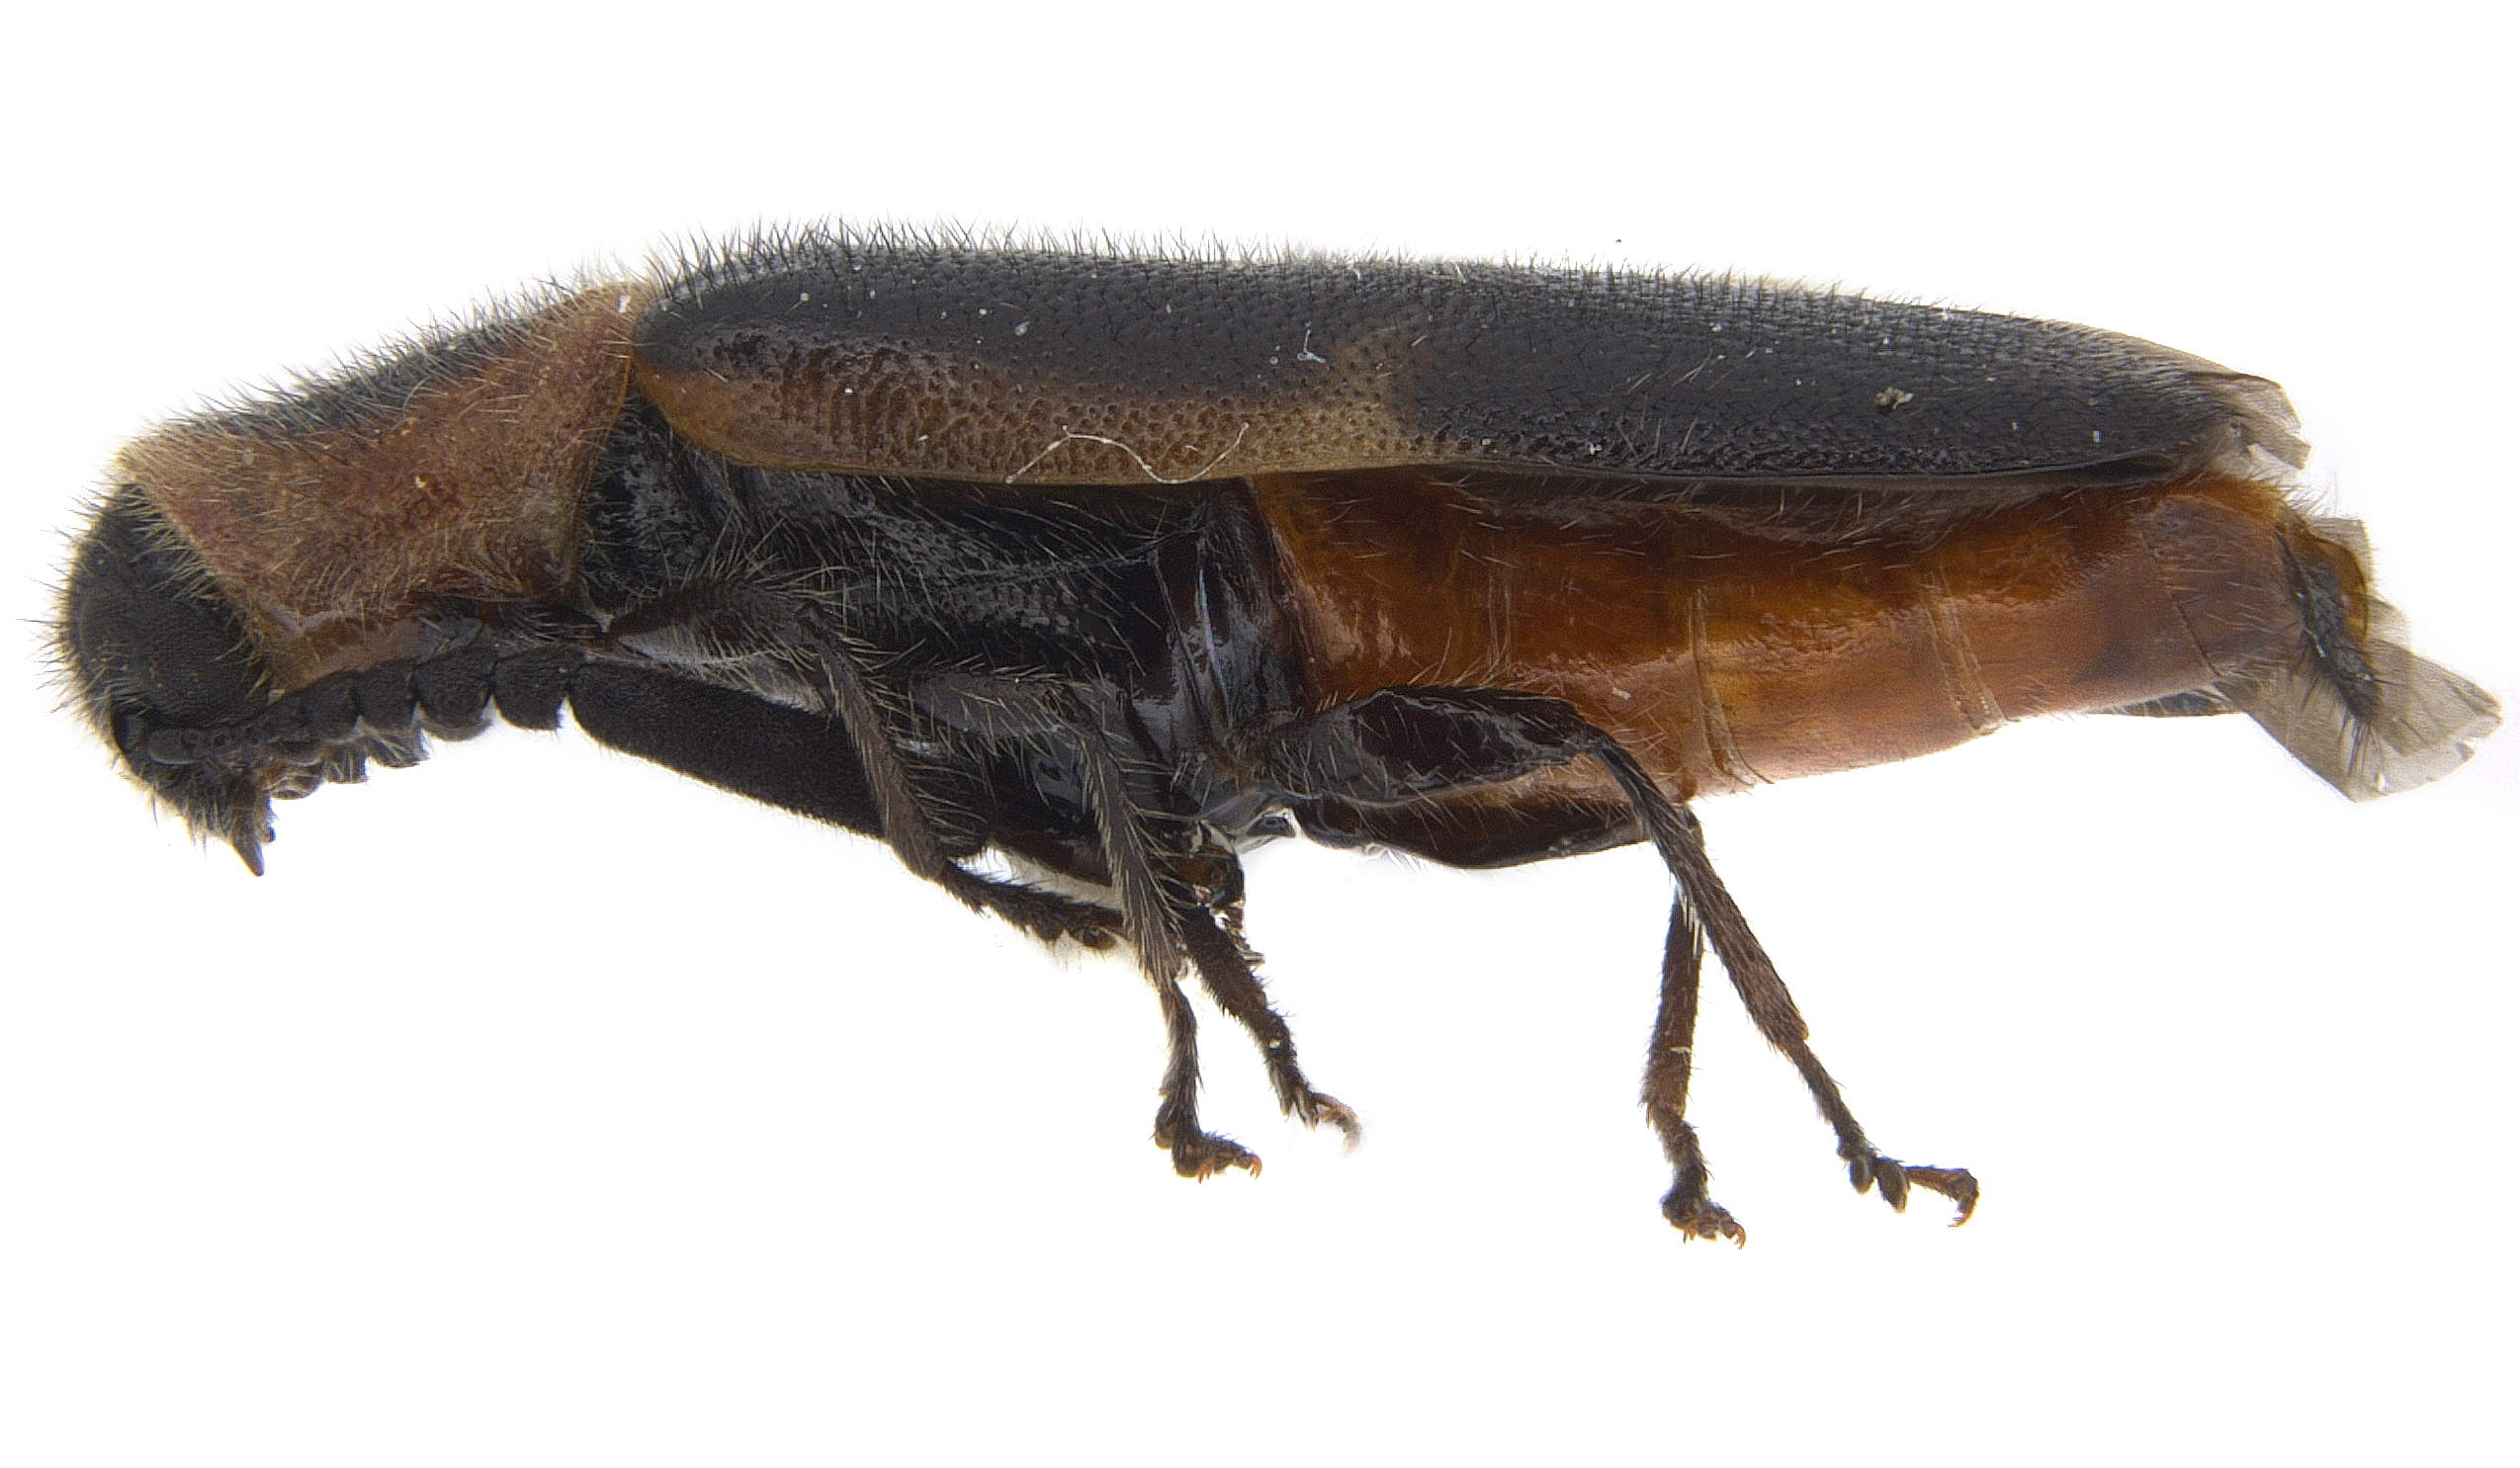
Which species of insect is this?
Monophylla terminata
